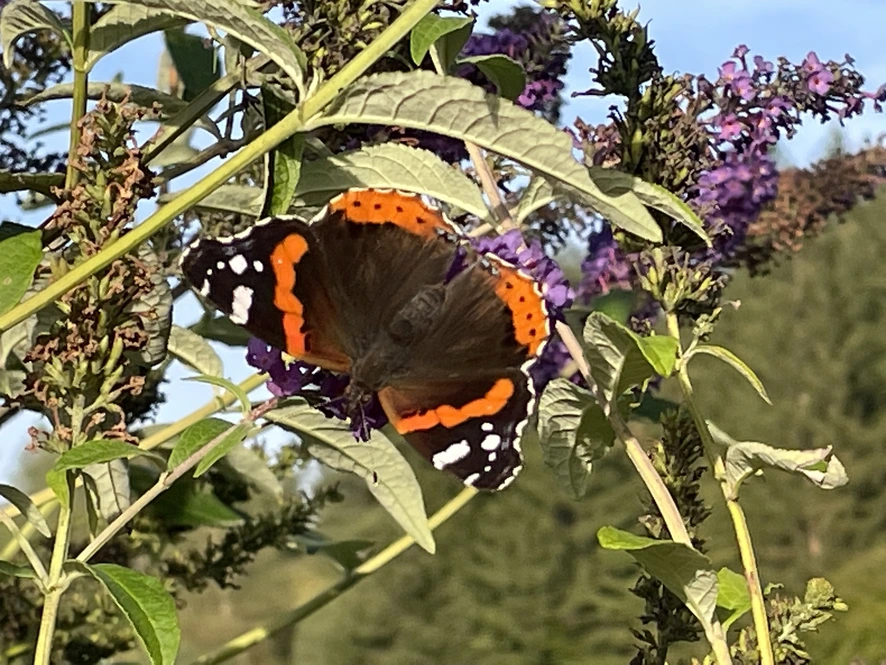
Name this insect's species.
Vanessa atalanta
